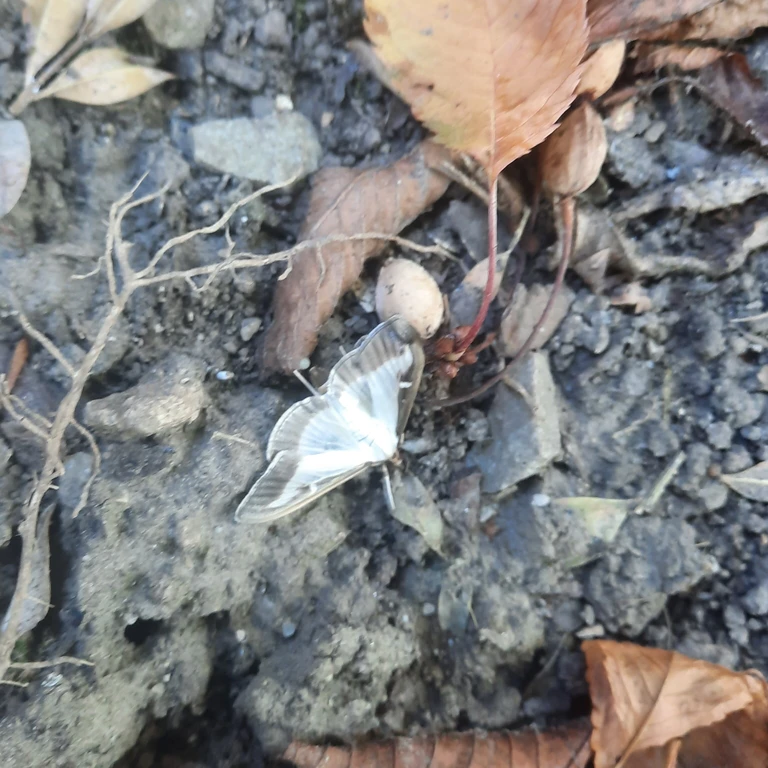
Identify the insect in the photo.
Cydalima perspectalis
